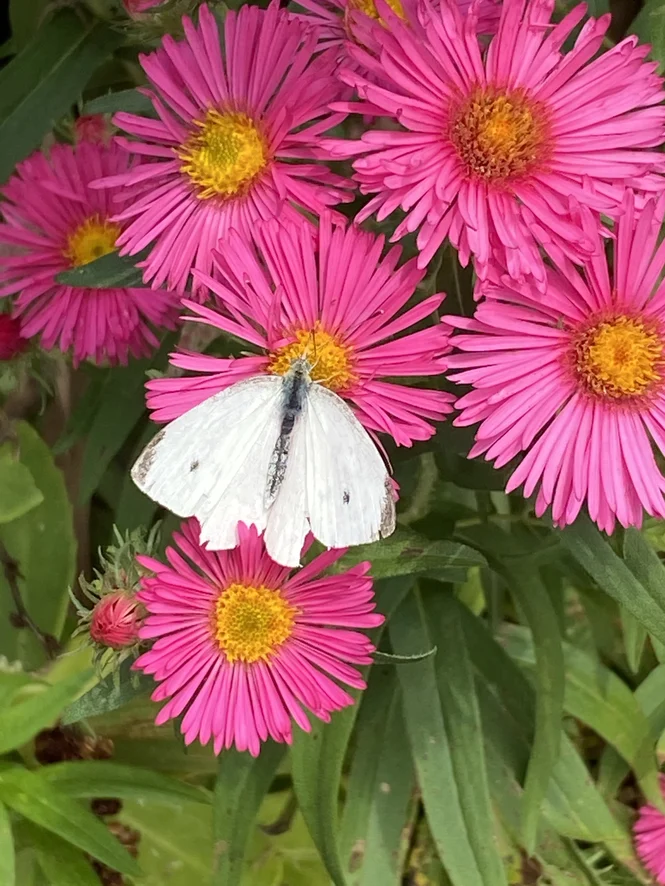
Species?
Pieris rapae
